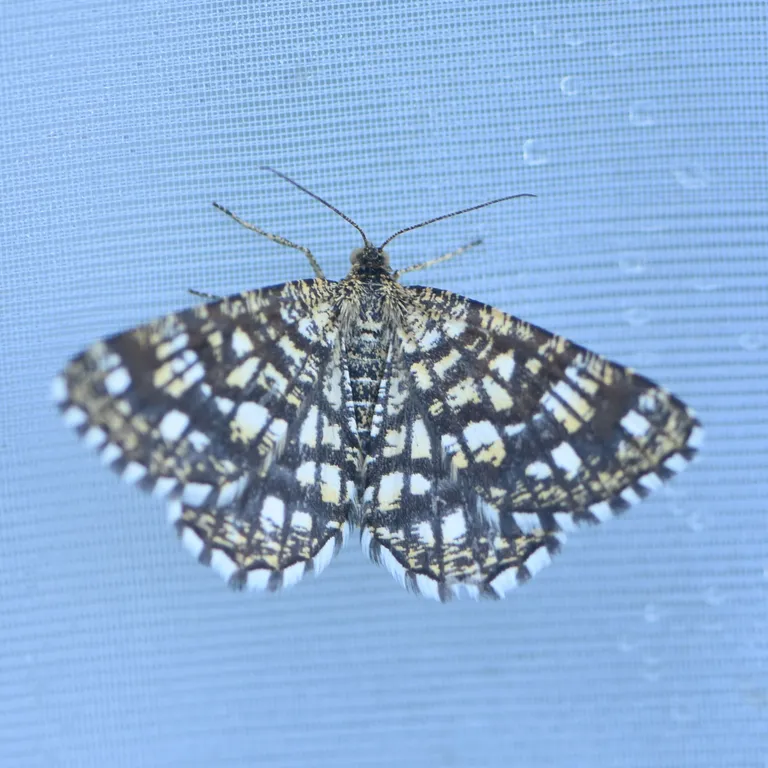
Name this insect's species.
Chiasmia clathrata
